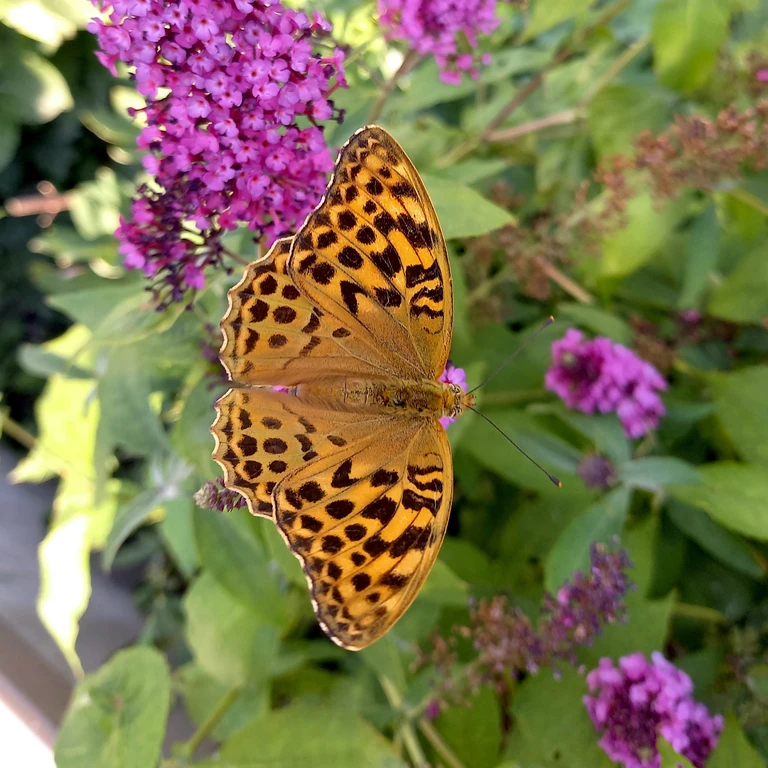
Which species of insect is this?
Argynnis paphia
